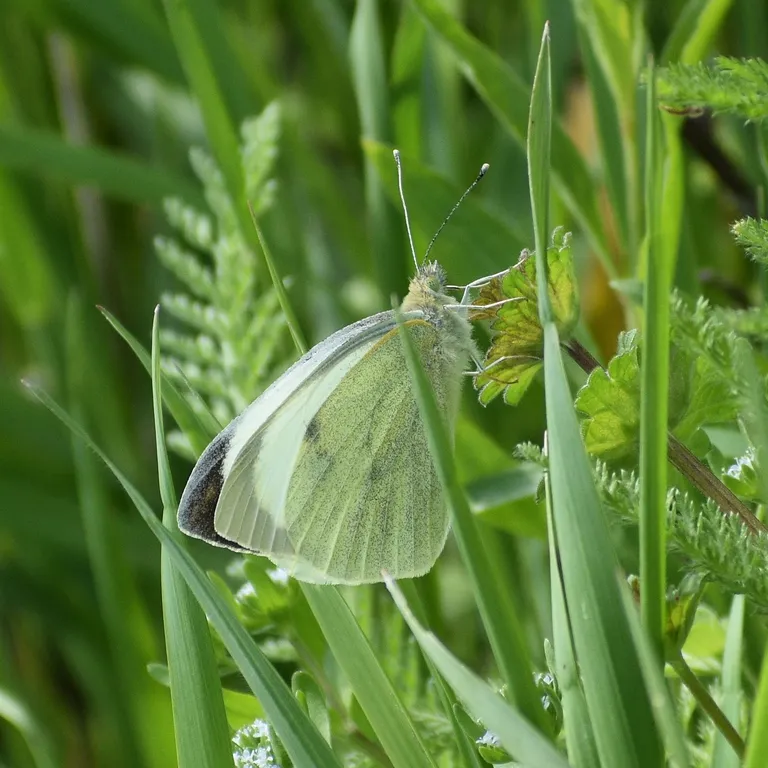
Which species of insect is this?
Pieris brassicae
